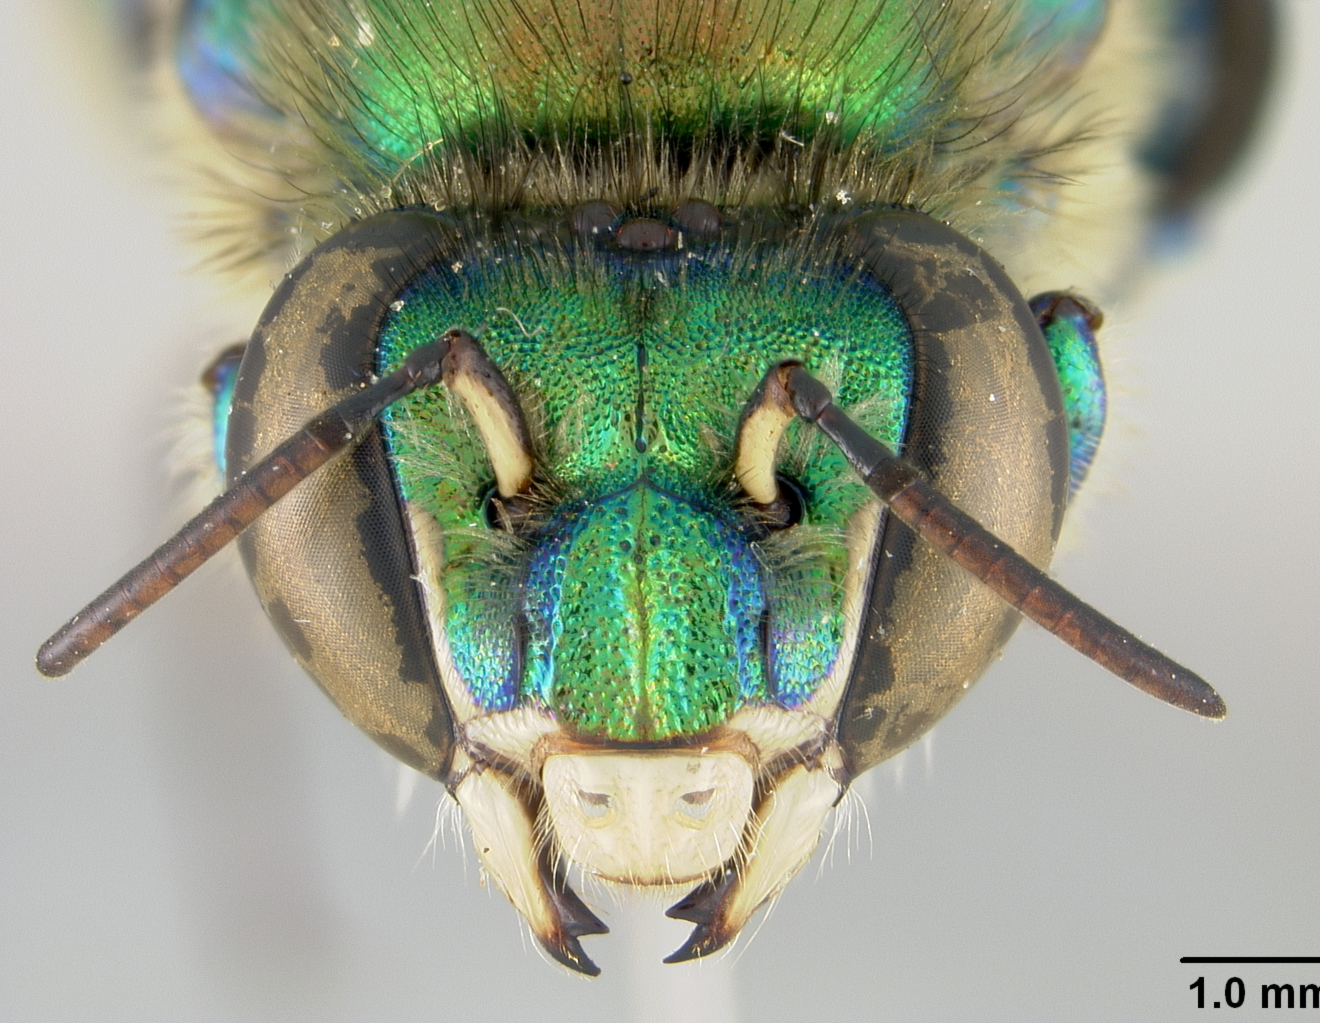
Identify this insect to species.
Euglossa villosa
